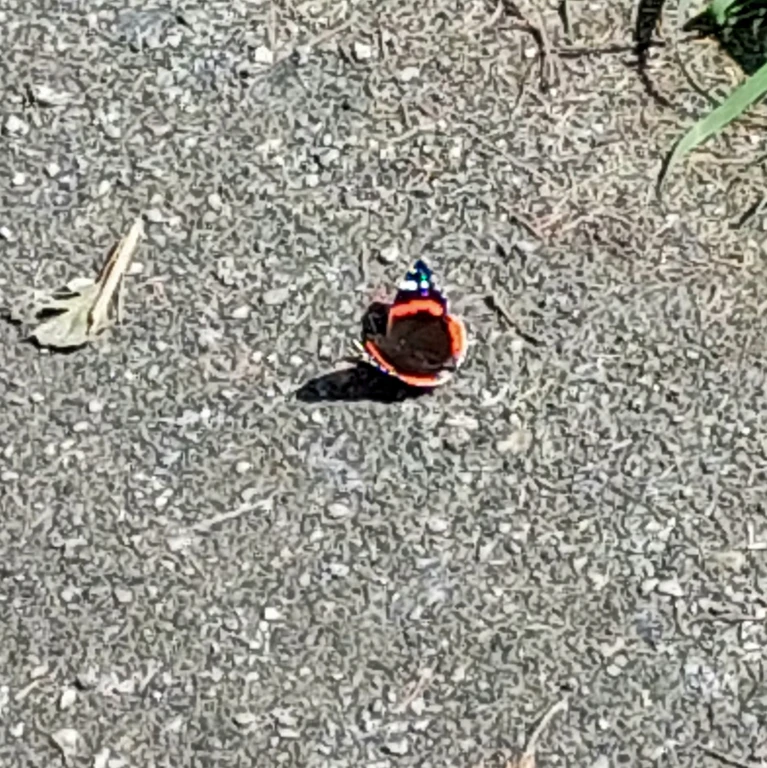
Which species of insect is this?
Vanessa atalanta
